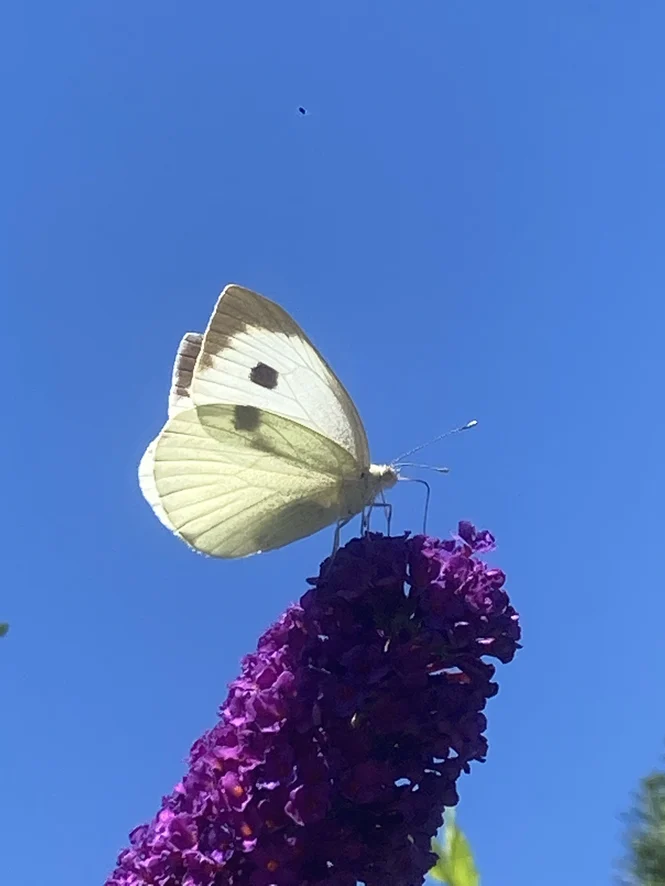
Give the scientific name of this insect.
Pieris brassicae
